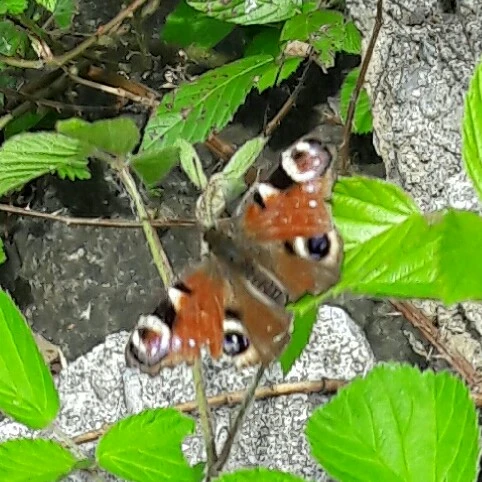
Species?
Aglais io
